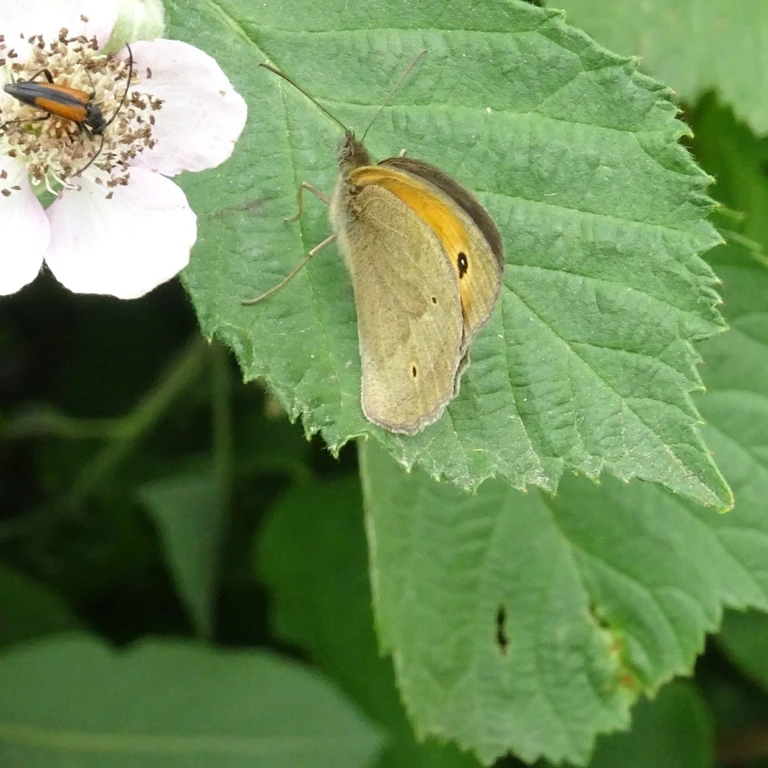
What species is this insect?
Maniola jurtina
